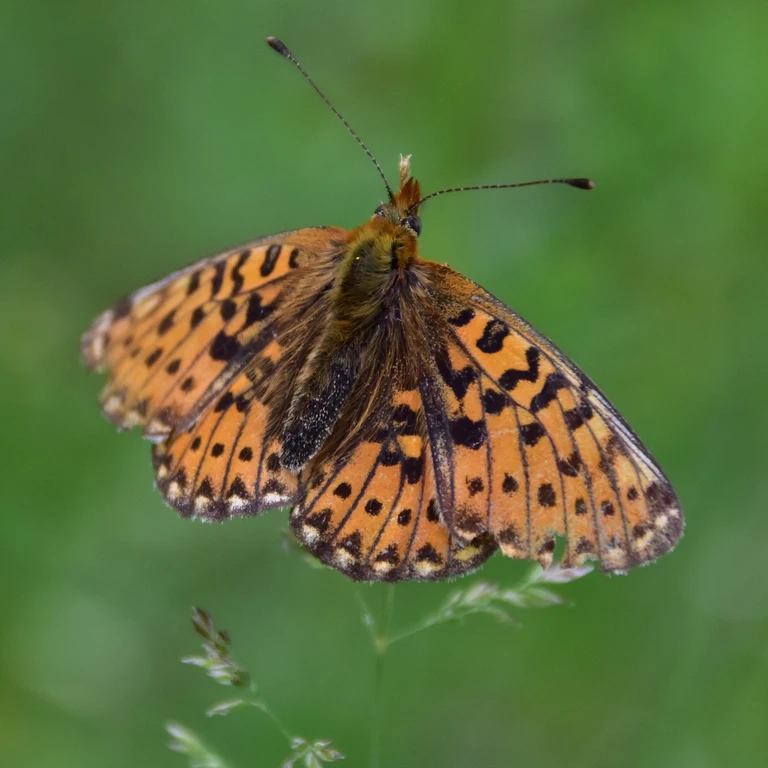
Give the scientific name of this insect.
Boloria euphrosyne (also Clossiana euphrosyne)
